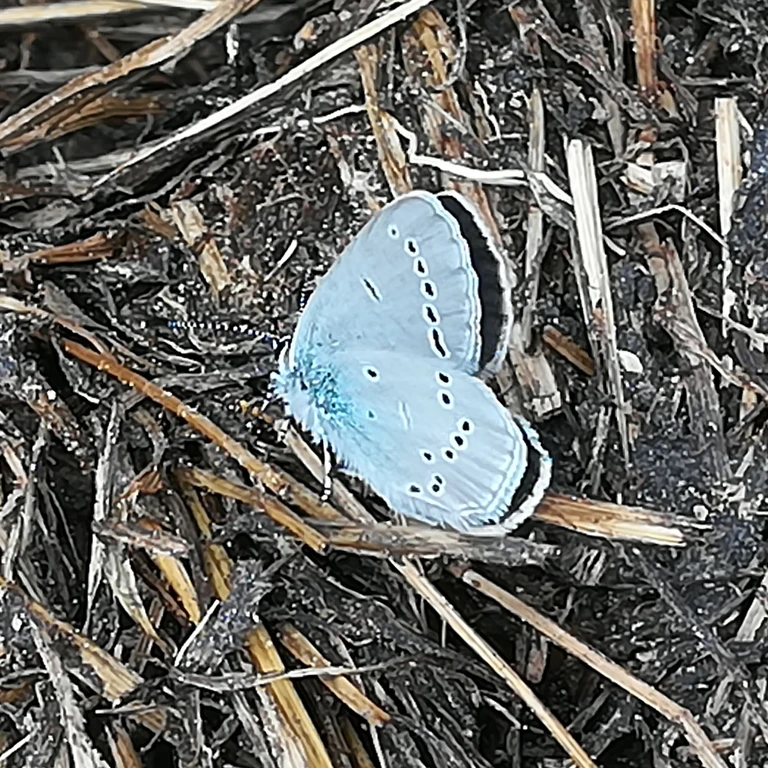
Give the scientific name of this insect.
Cupido minimus
